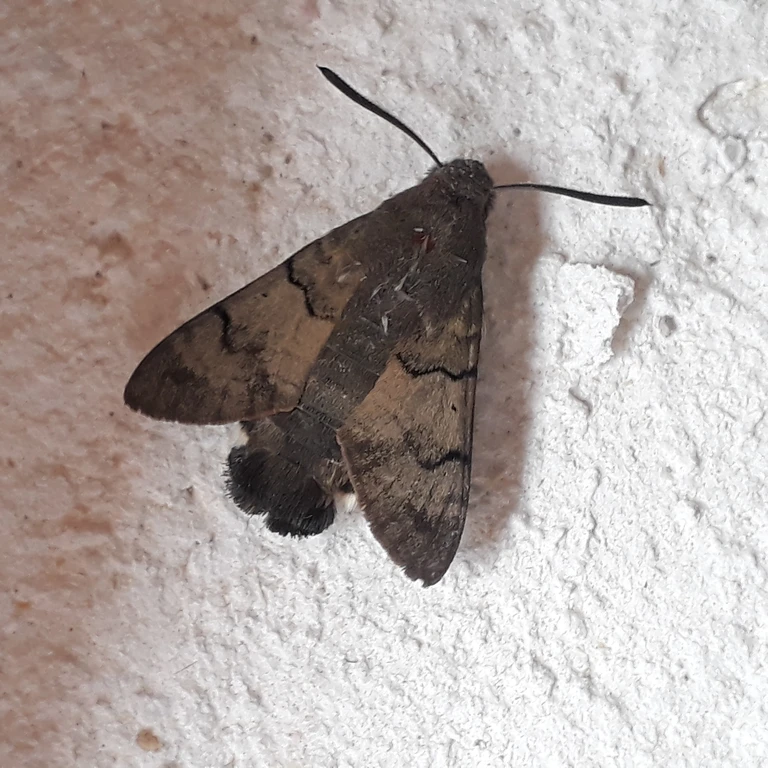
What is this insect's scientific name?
Macroglossum stellatarum
